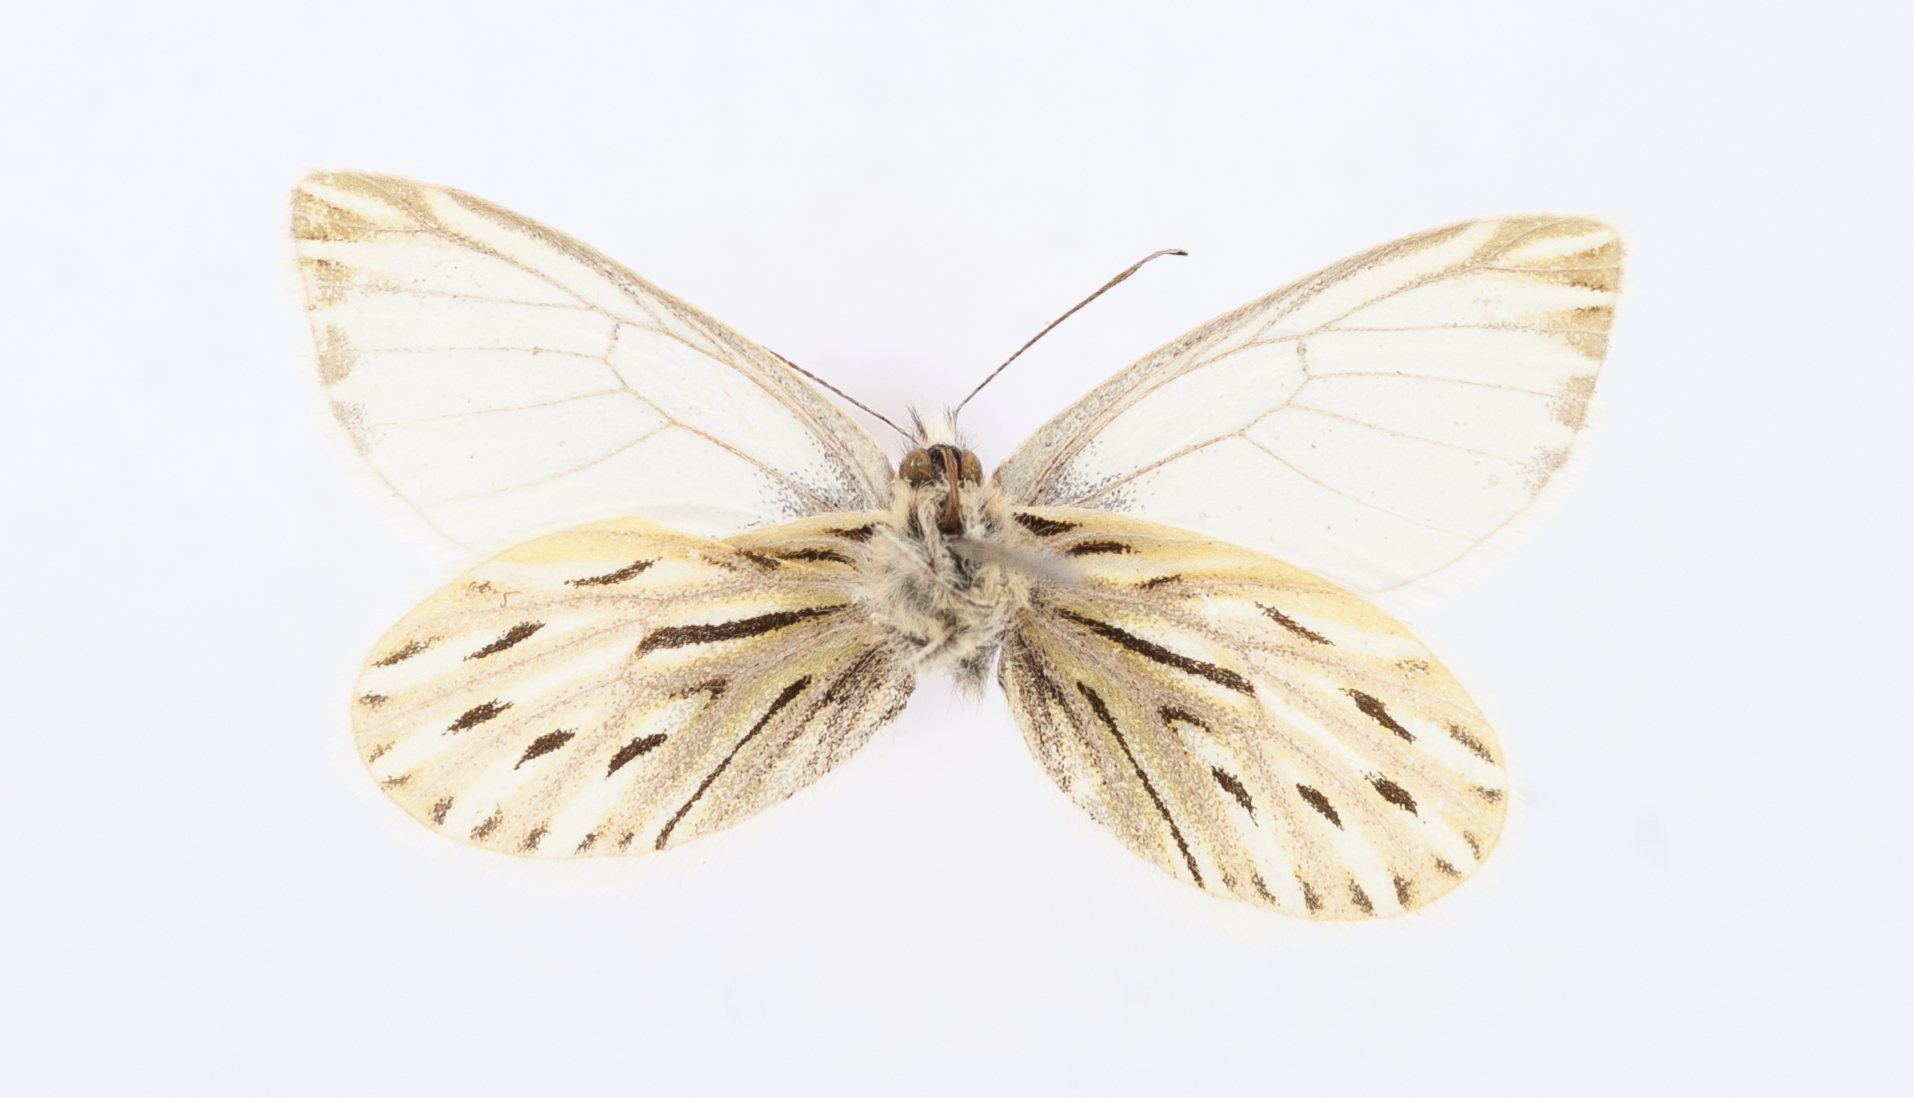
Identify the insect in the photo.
Phulia garleppi
